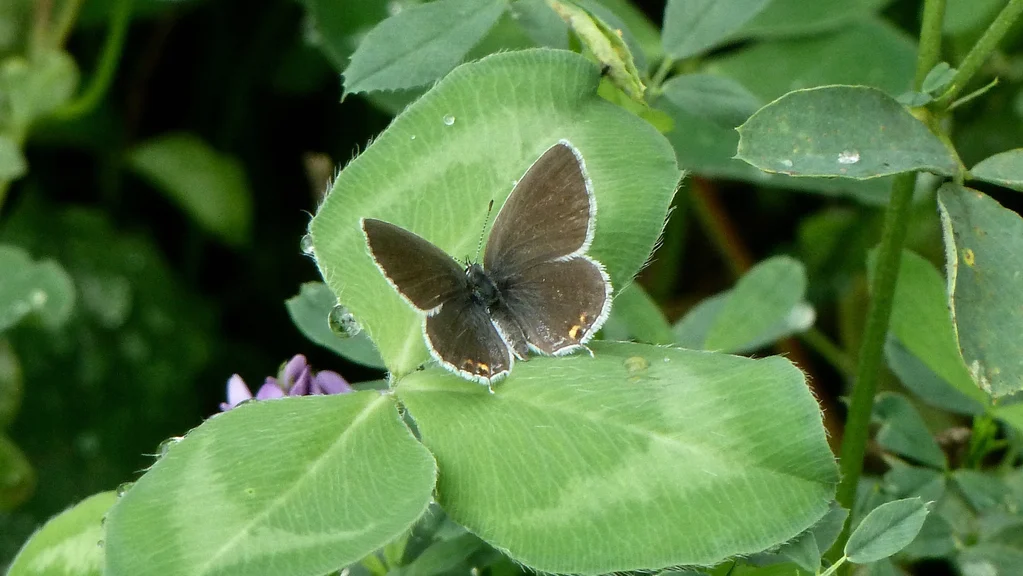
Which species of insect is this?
Cupido argiades (also Elkalyce argiades)
